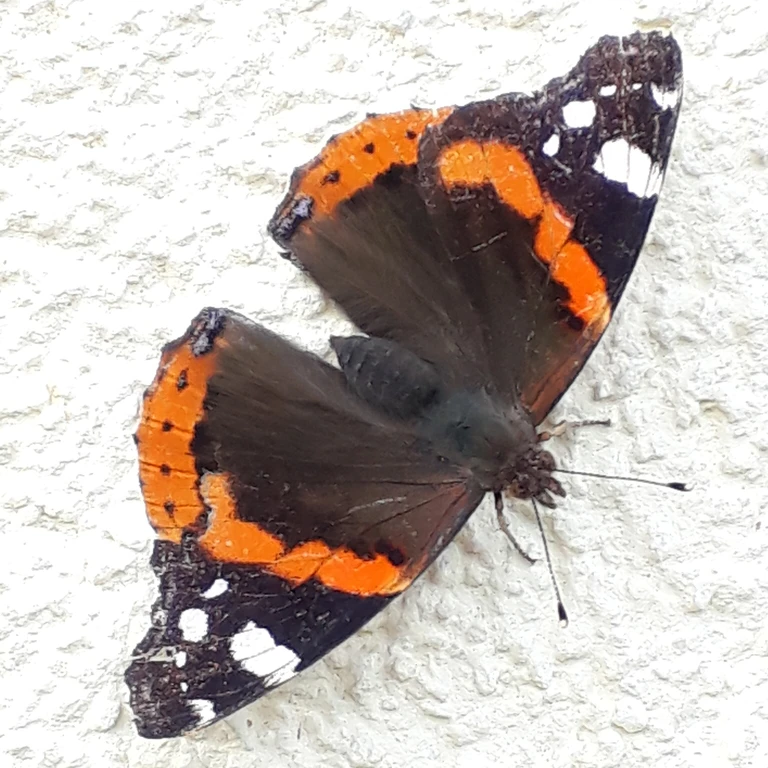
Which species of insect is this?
Vanessa atalanta
